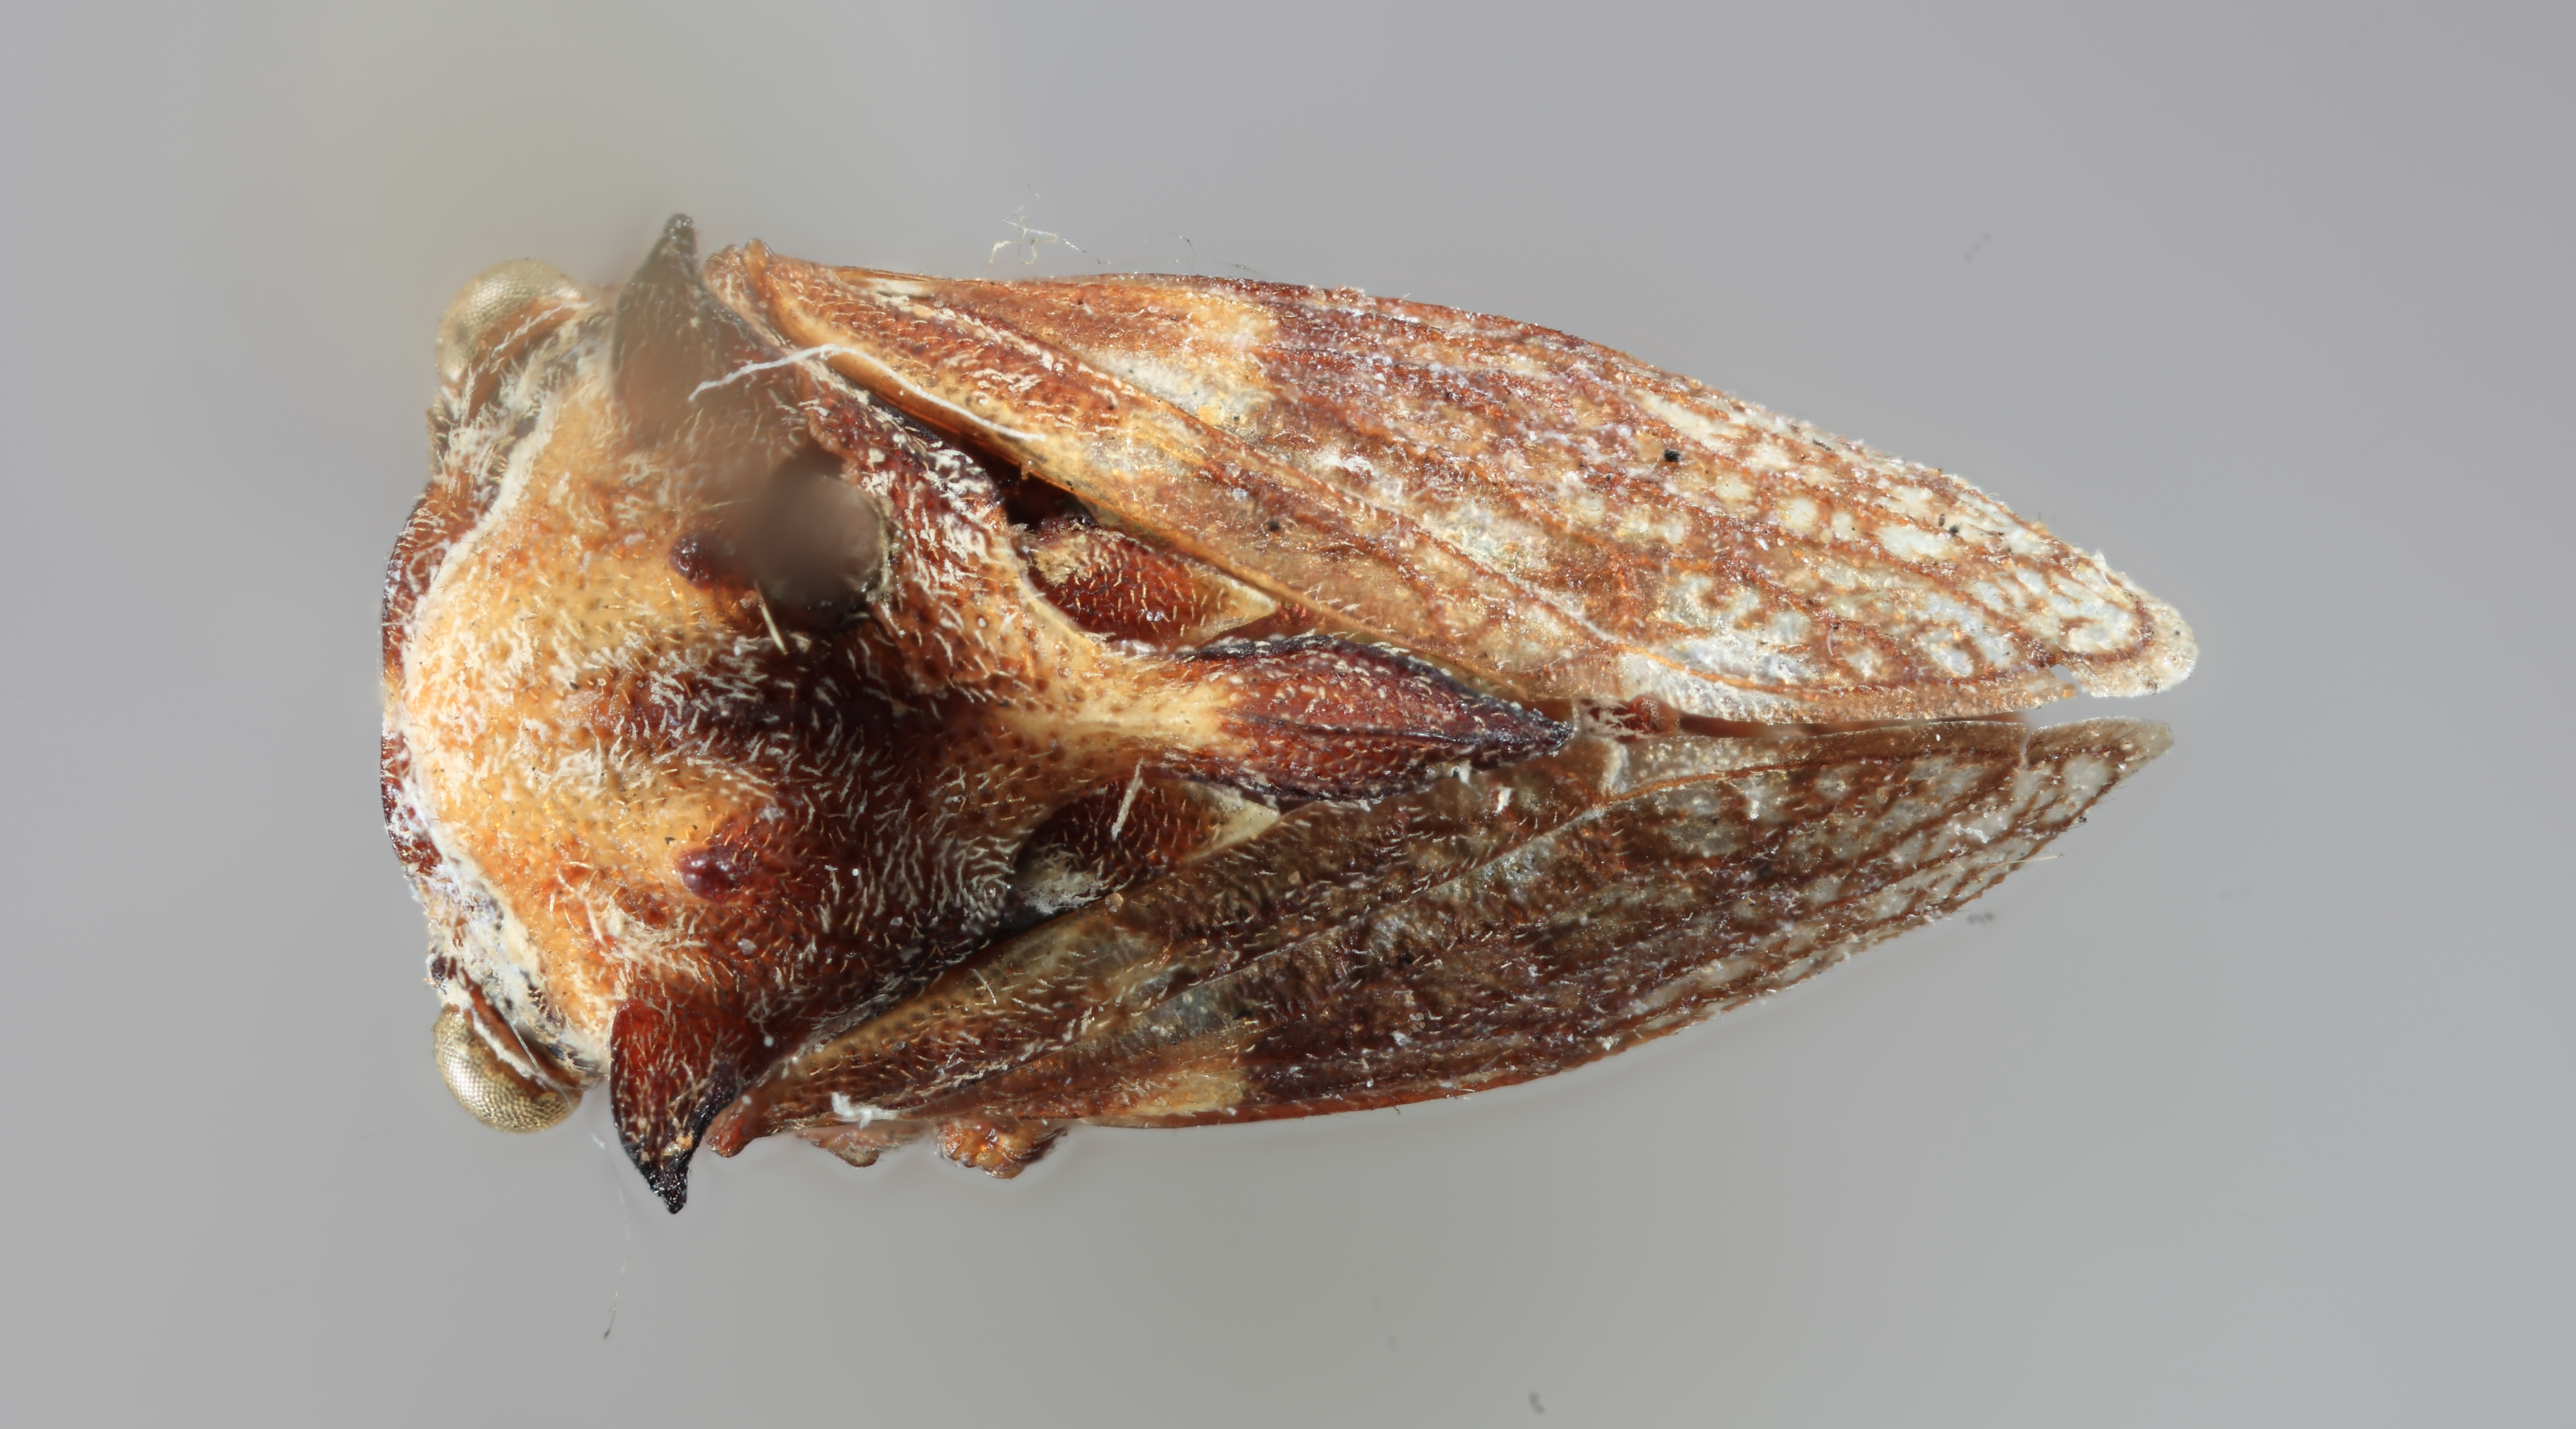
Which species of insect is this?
Tylocentrus quadricornis
